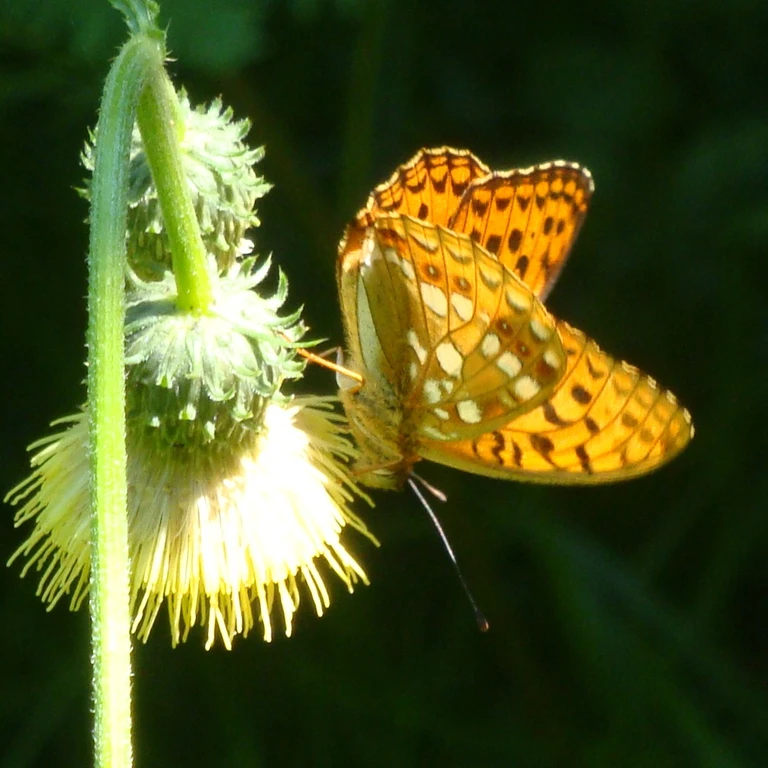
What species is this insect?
Fabriciana adippe
